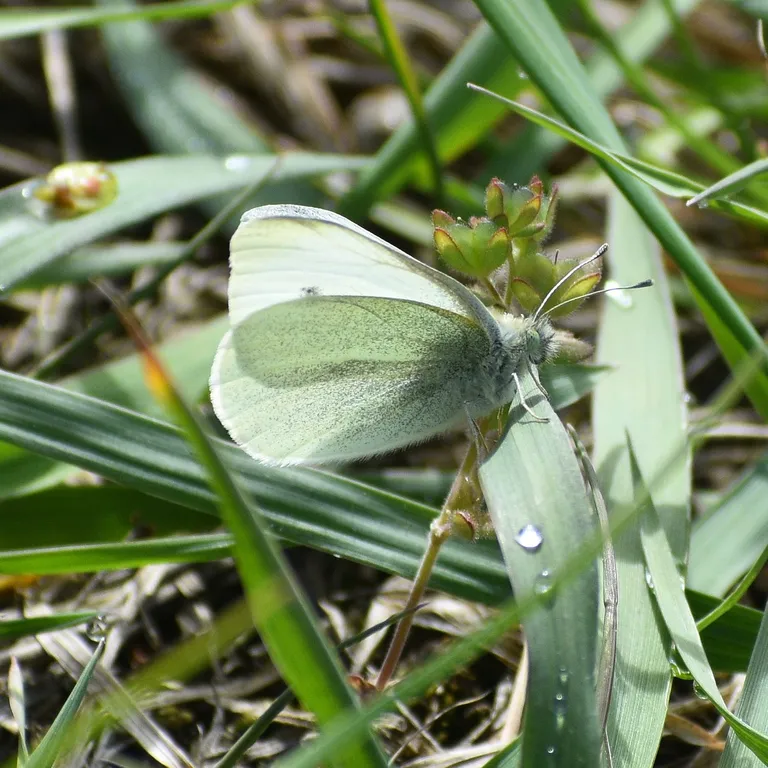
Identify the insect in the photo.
Pieris rapae
